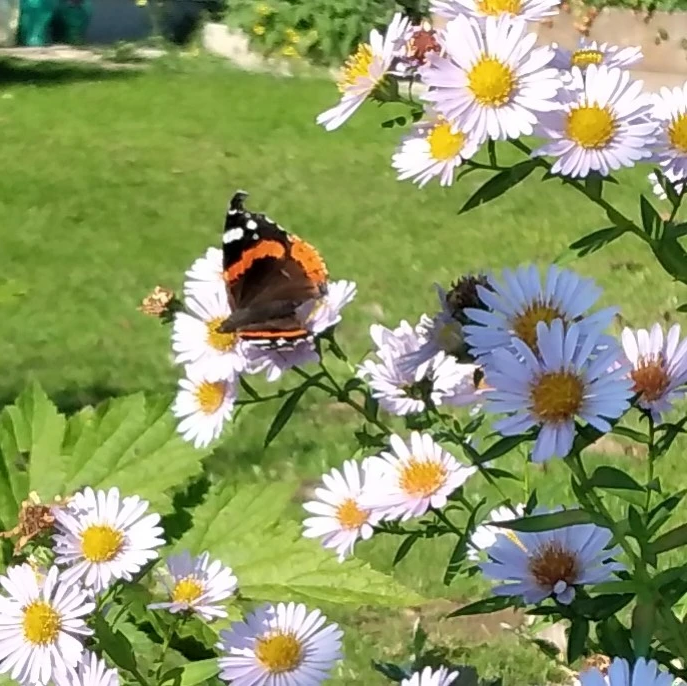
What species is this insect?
Vanessa atalanta
